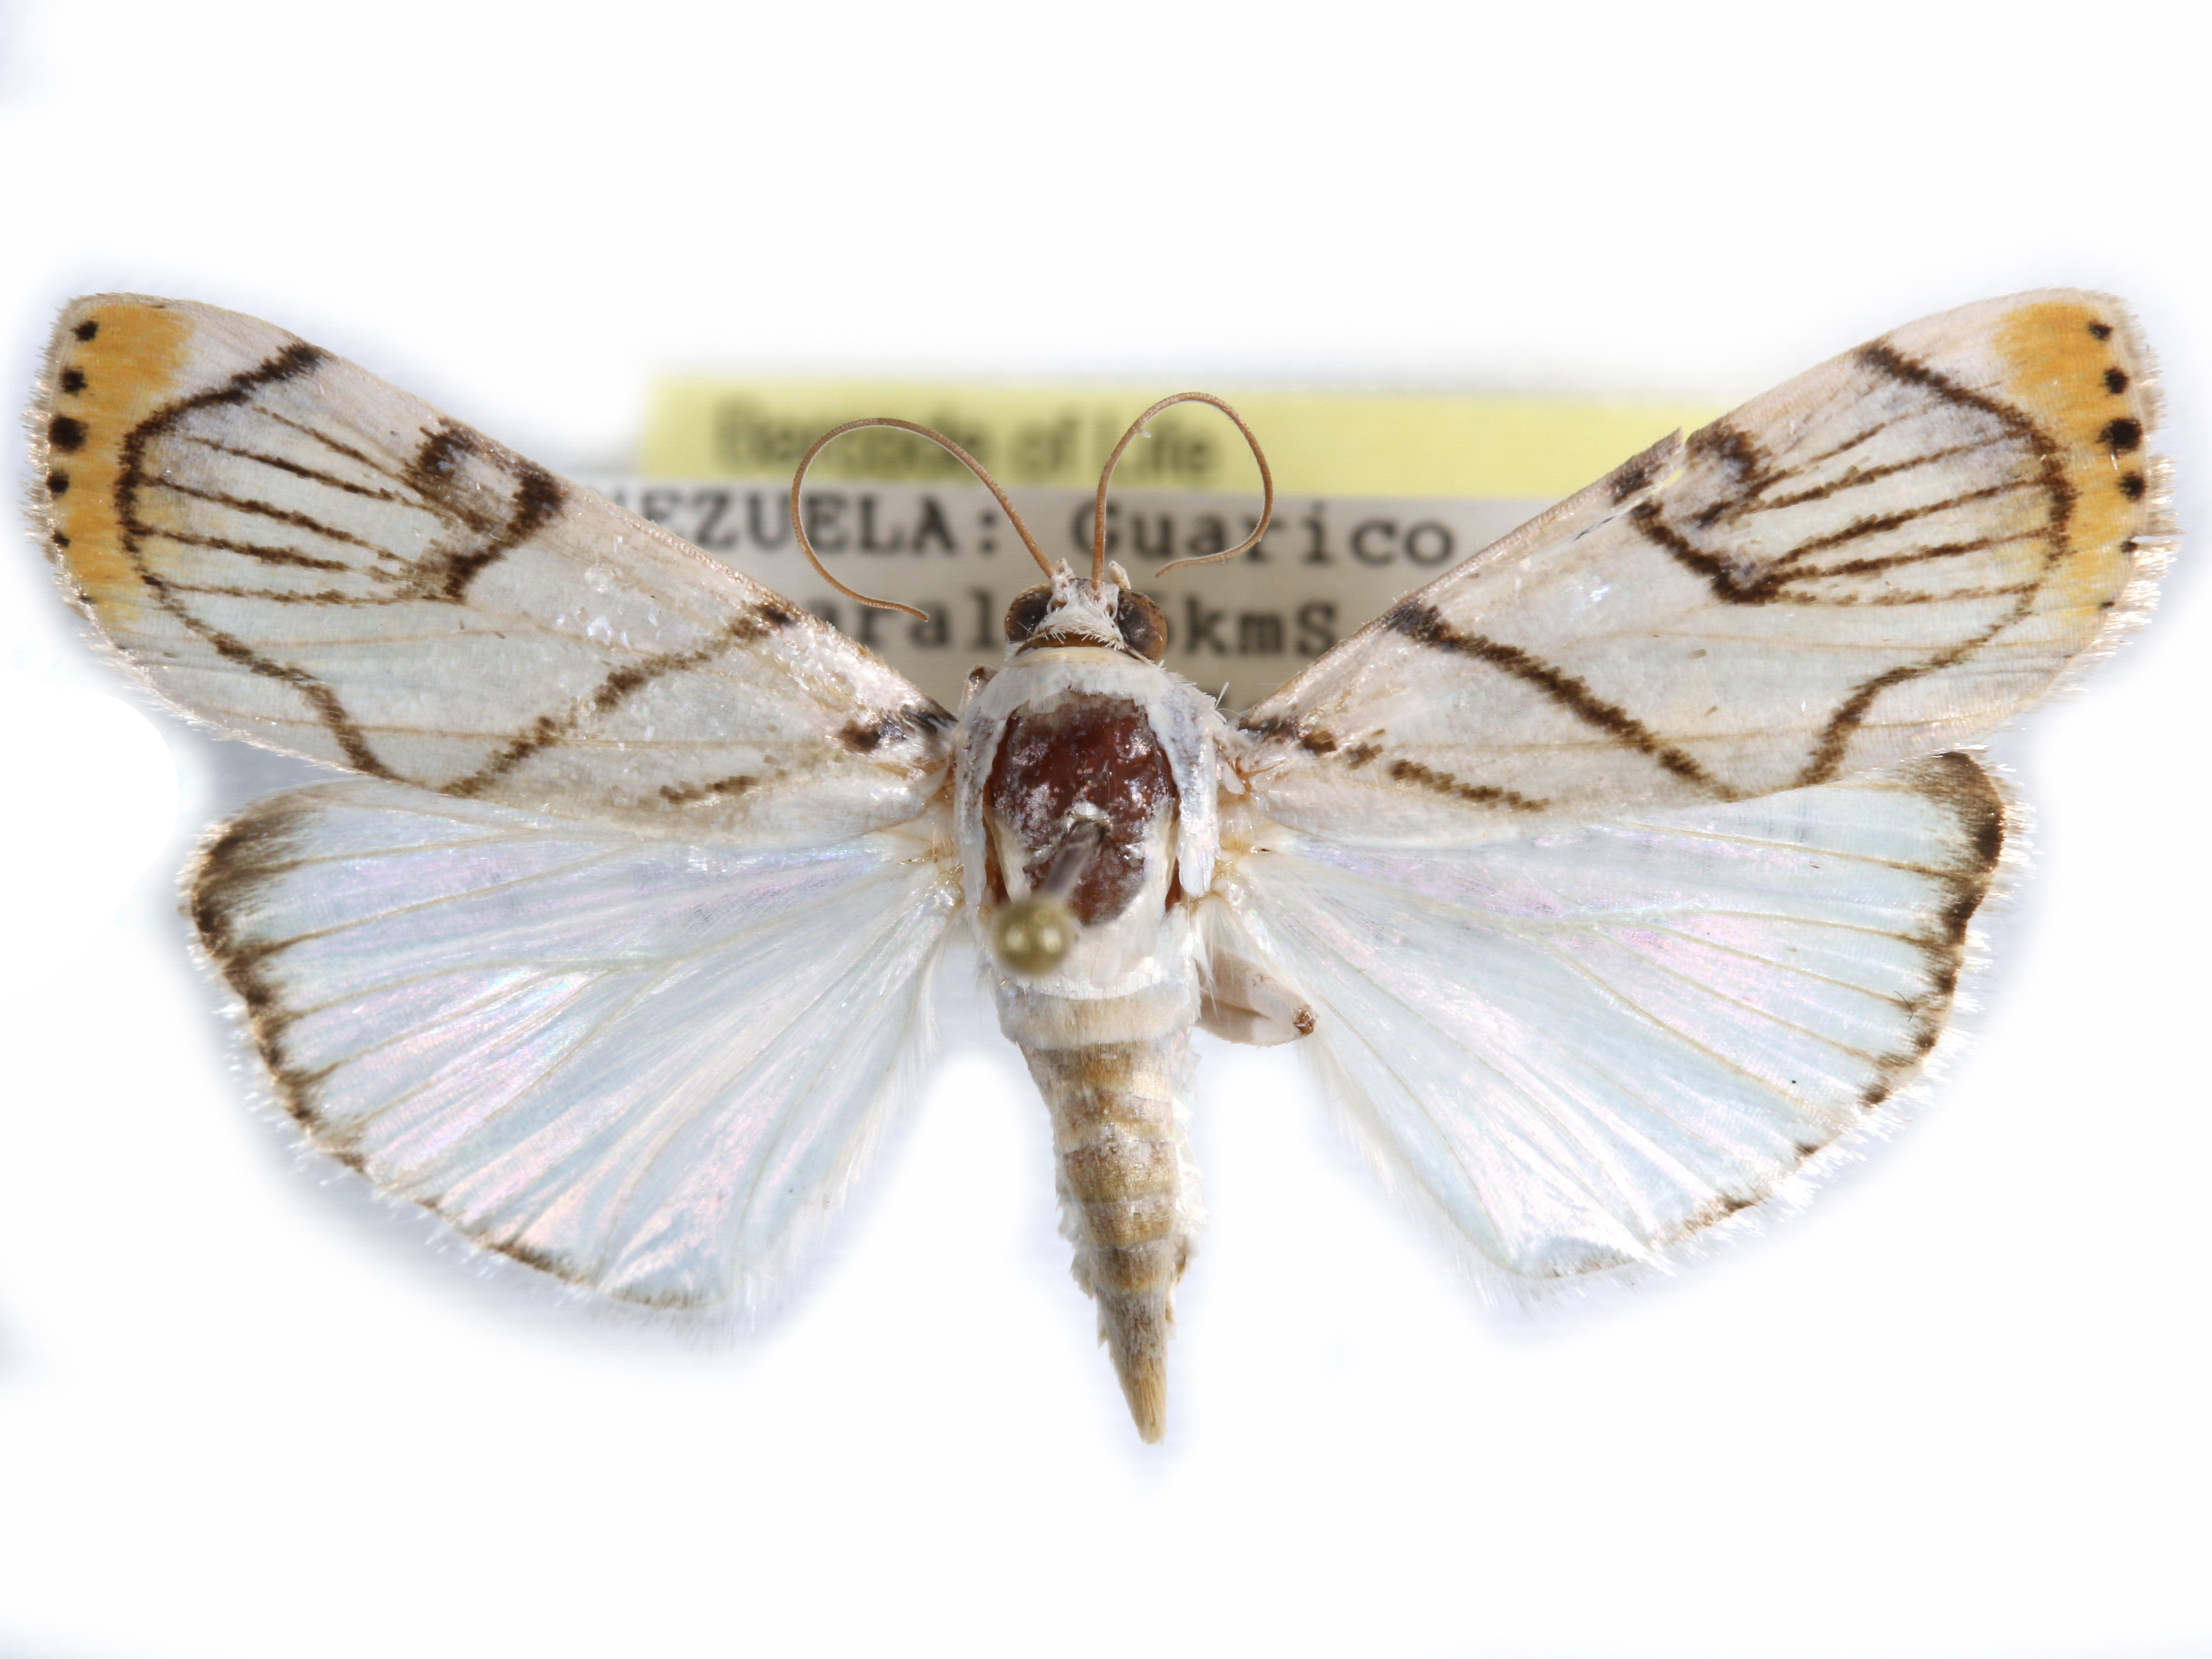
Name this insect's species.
Dichogama colotha
